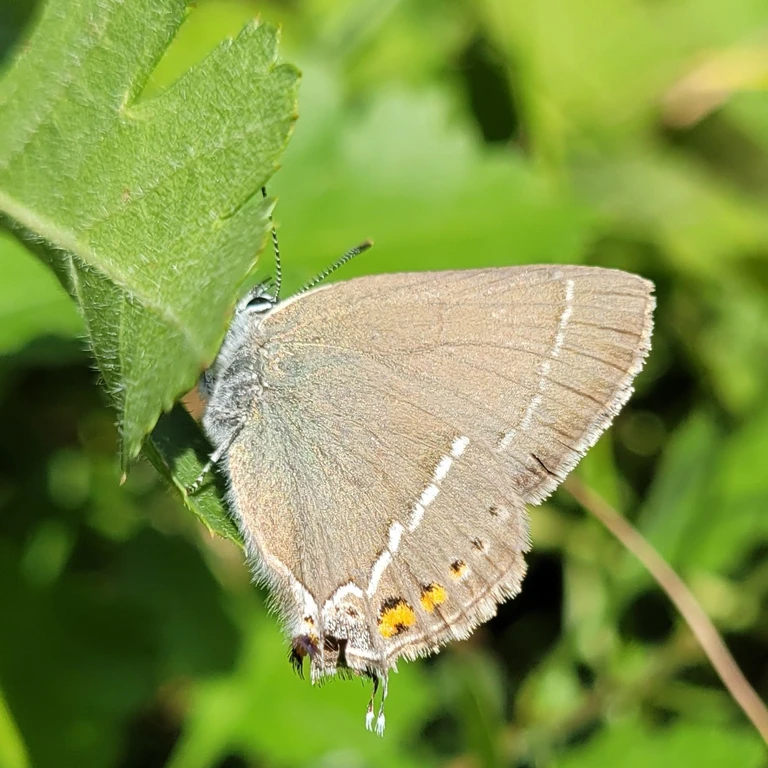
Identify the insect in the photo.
Satyrium spini (also Tuttiola spini)
